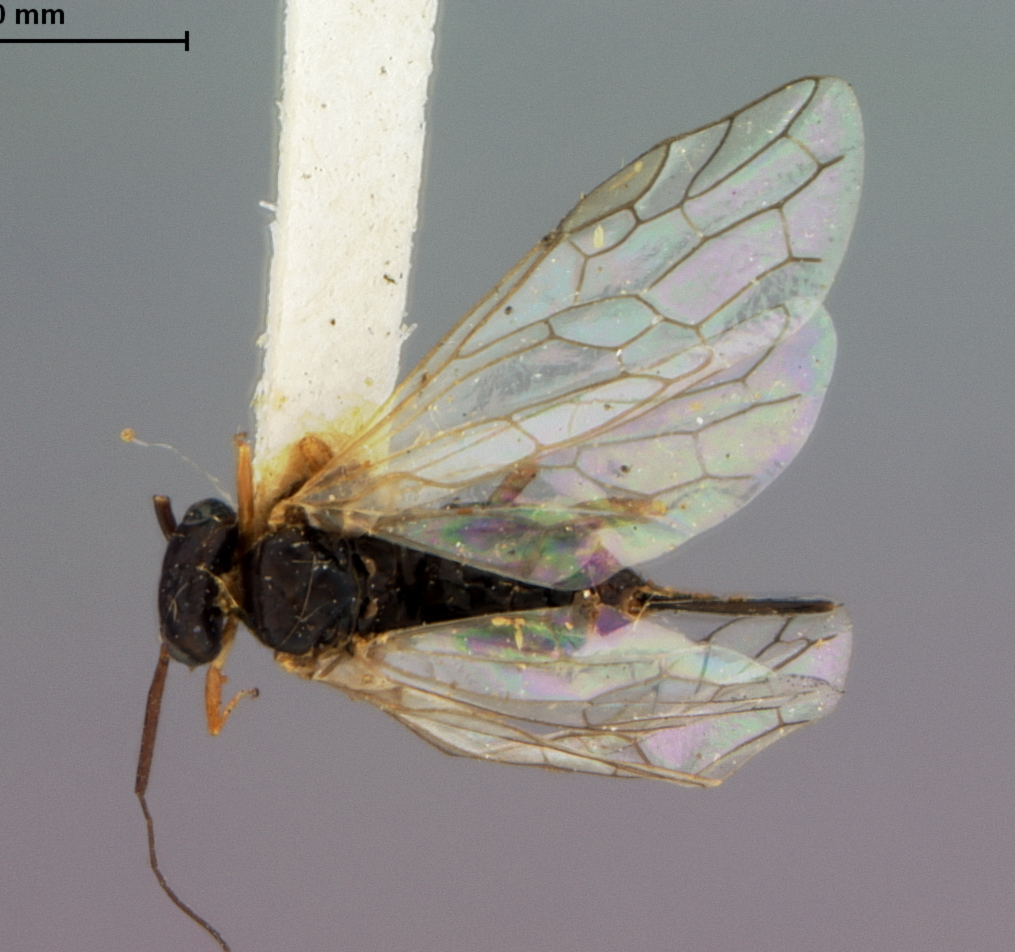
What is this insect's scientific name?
Xyela japonica
